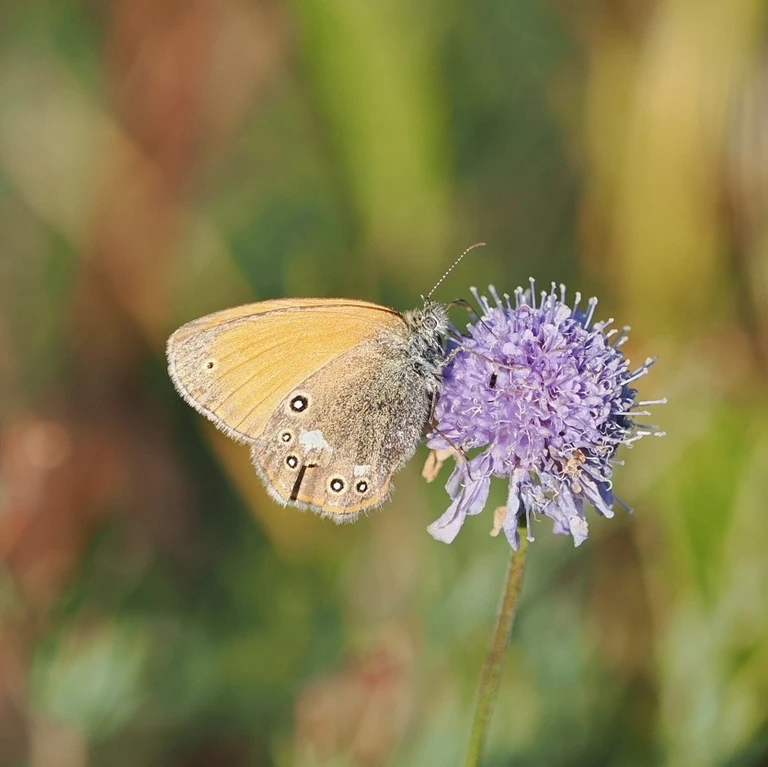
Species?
Coenonympha glycerion (also Coenonympha iphis)
